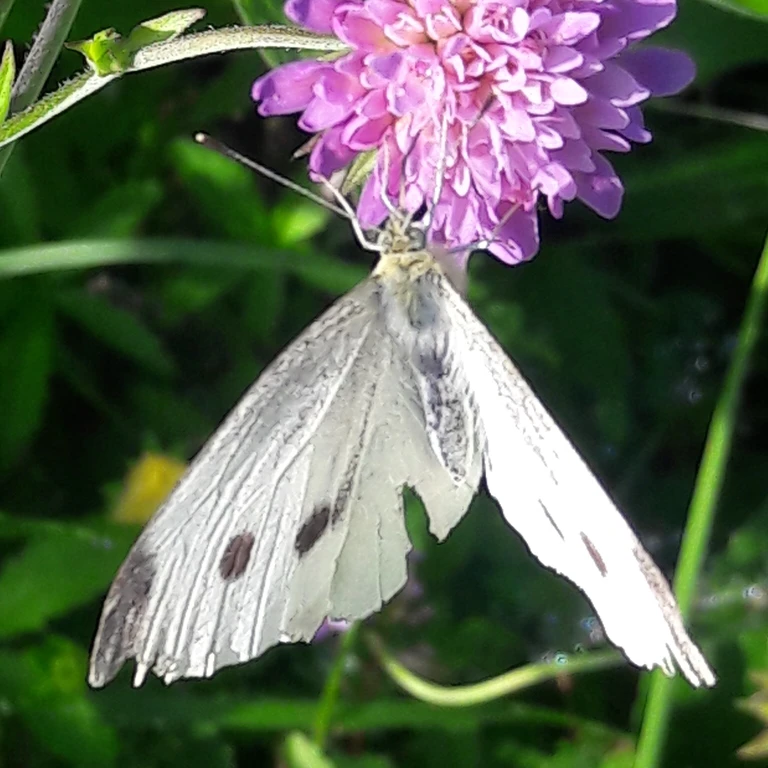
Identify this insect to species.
Pieris rapae
